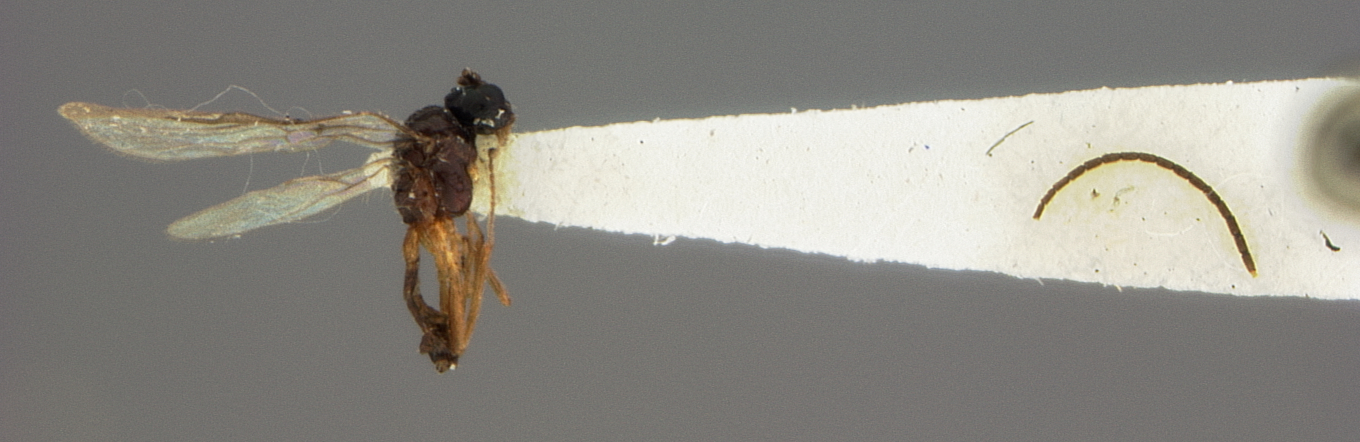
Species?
Praon coloradensis
